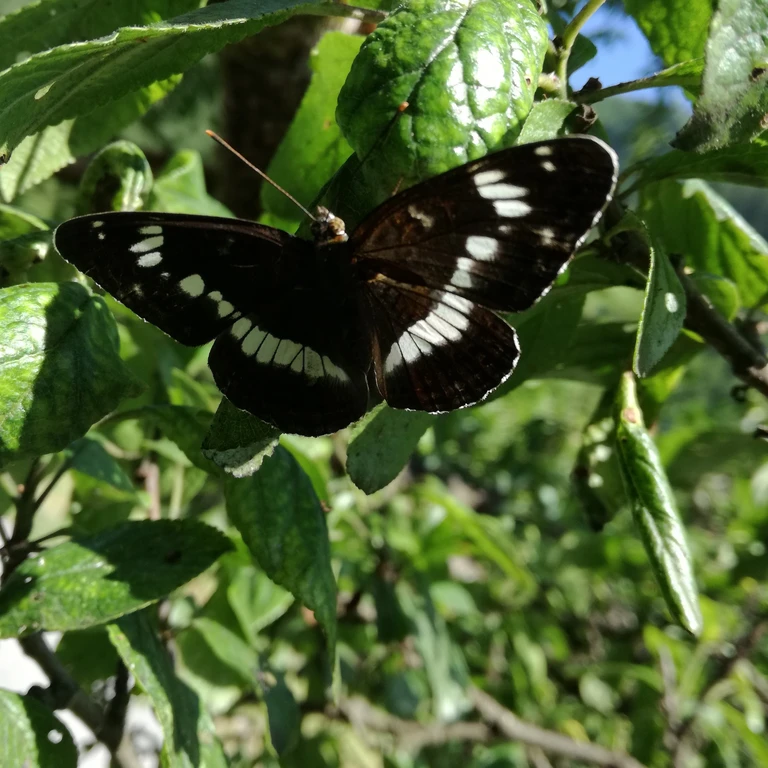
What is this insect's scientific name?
Limenitis camilla (also Ladoga camilla)
